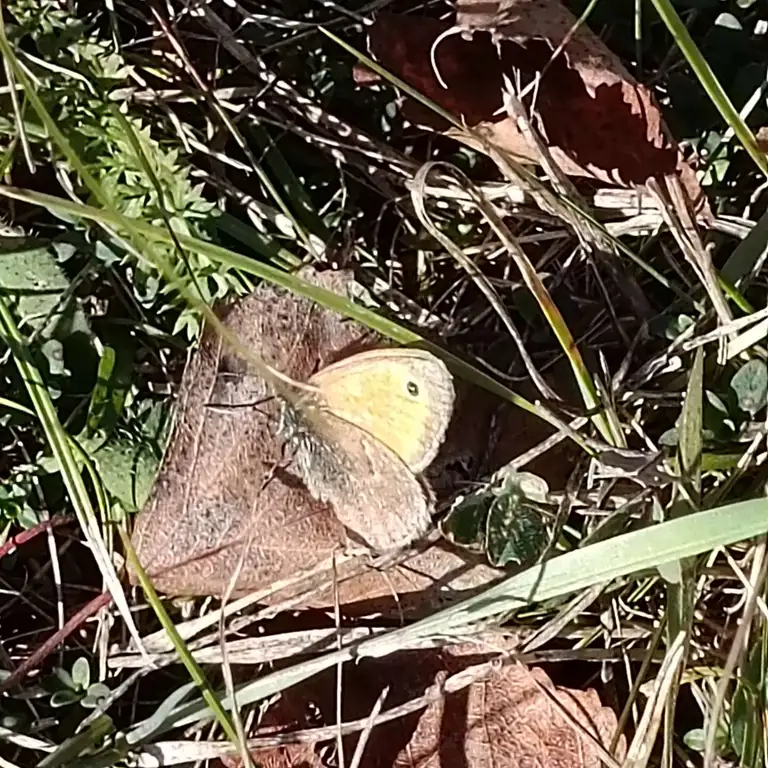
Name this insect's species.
Coenonympha pamphilus
